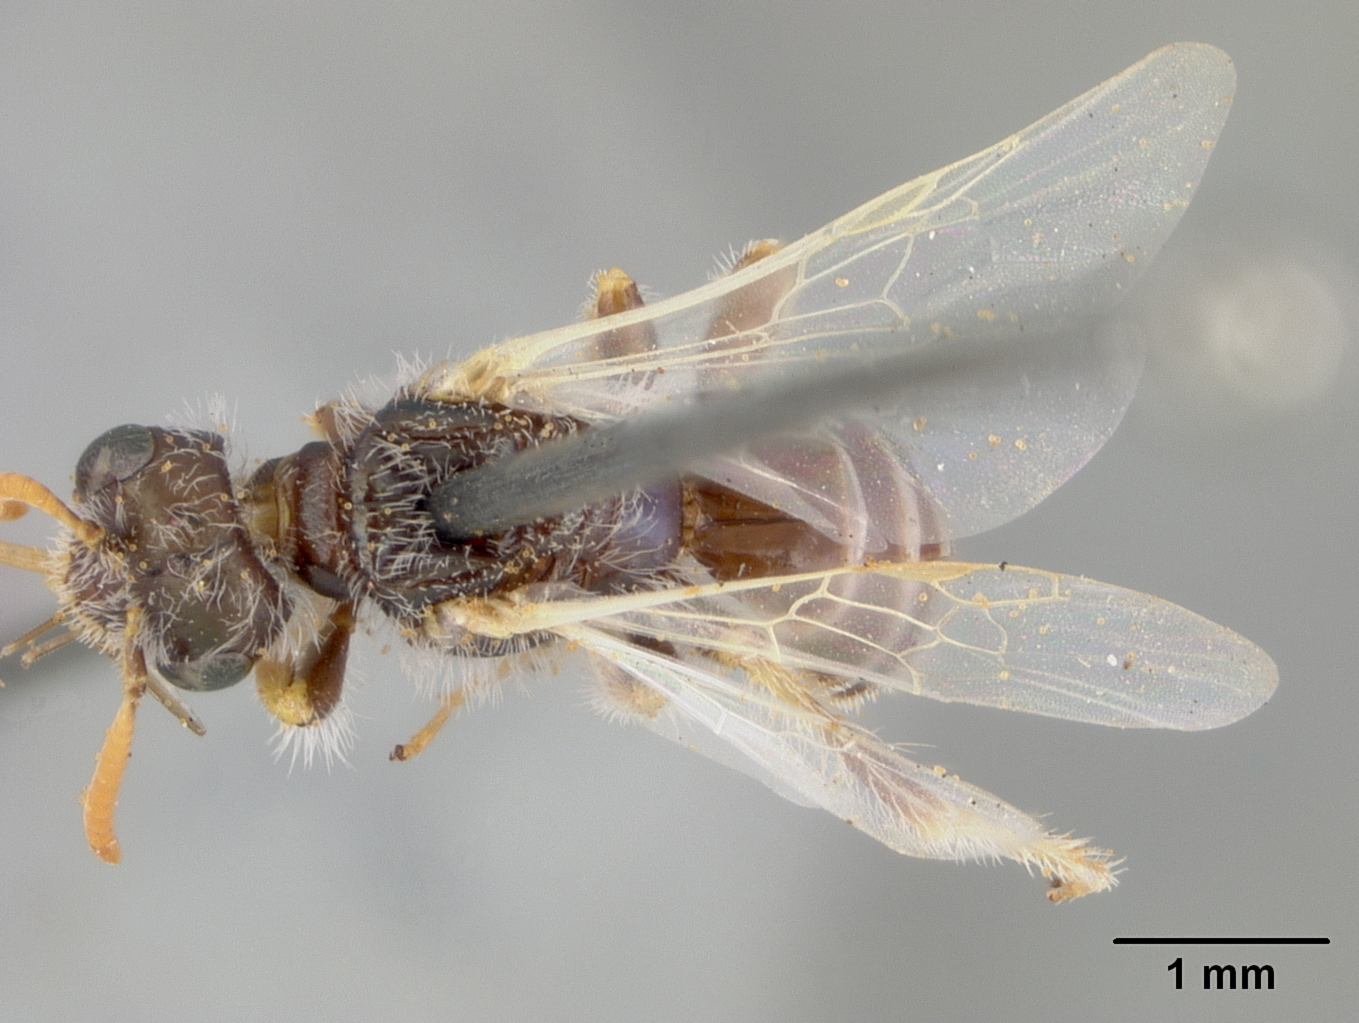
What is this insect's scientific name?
Perdita verbesinae
